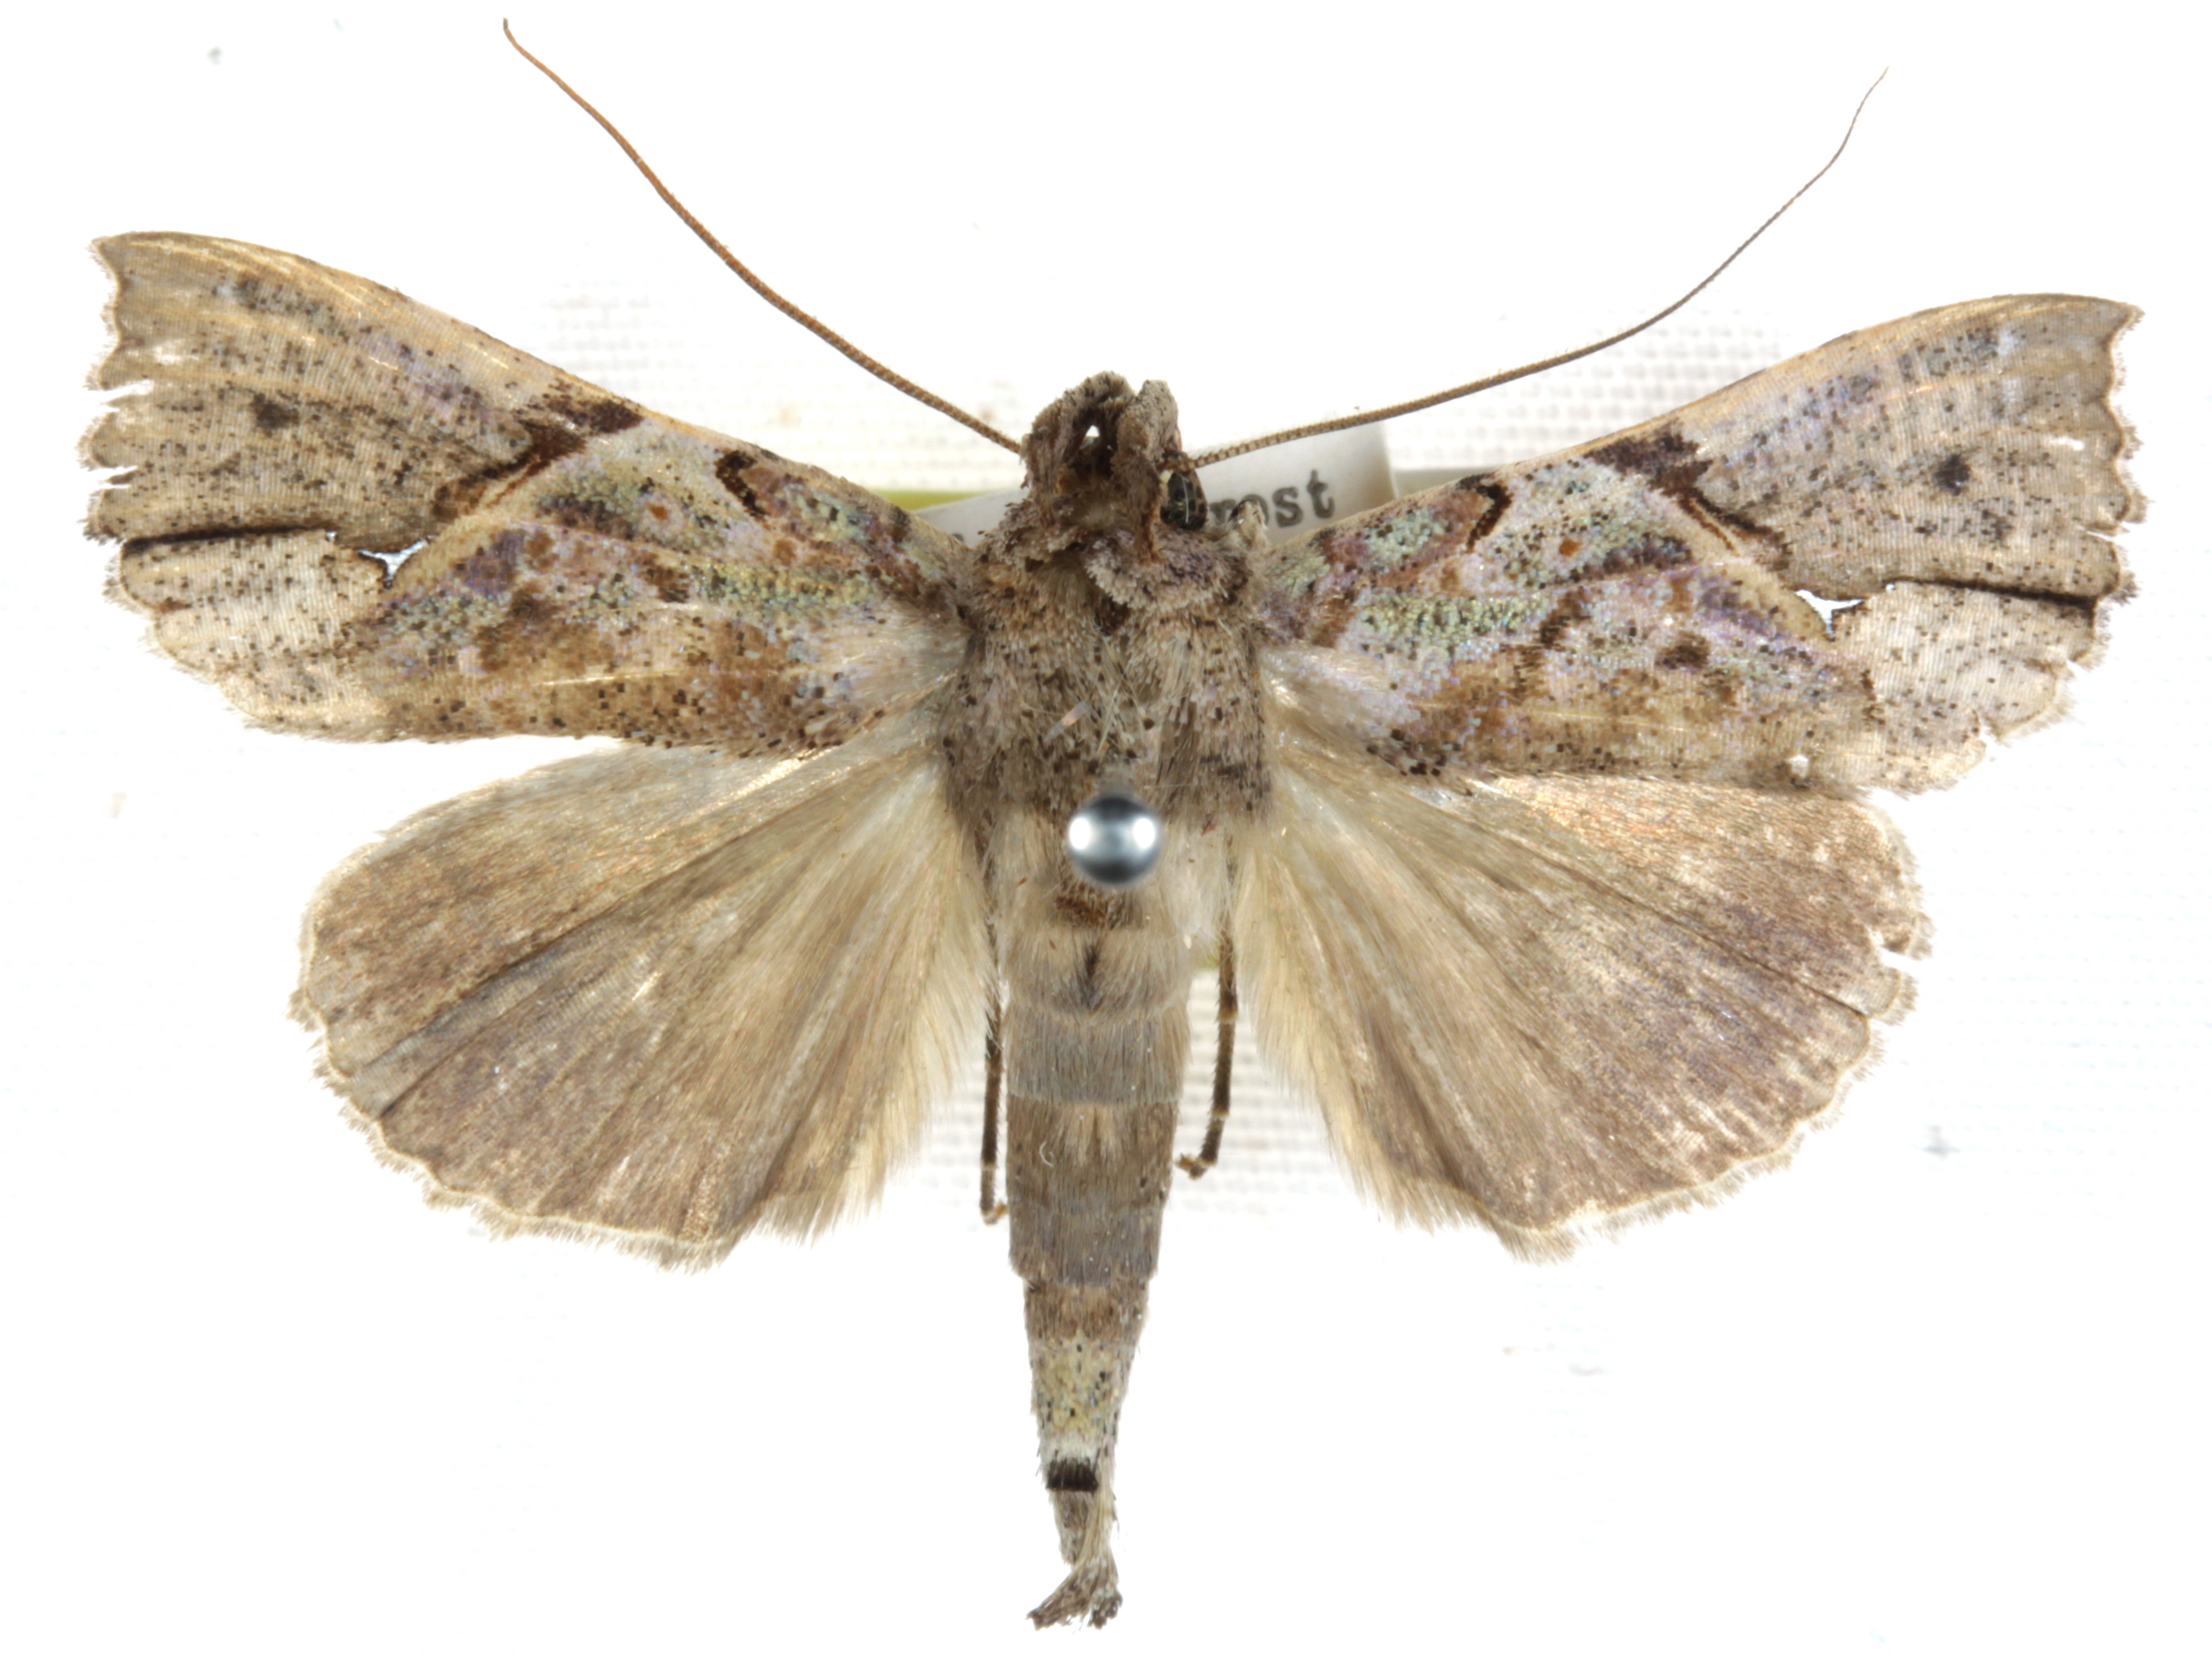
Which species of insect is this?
Meliaba pelopsalis
